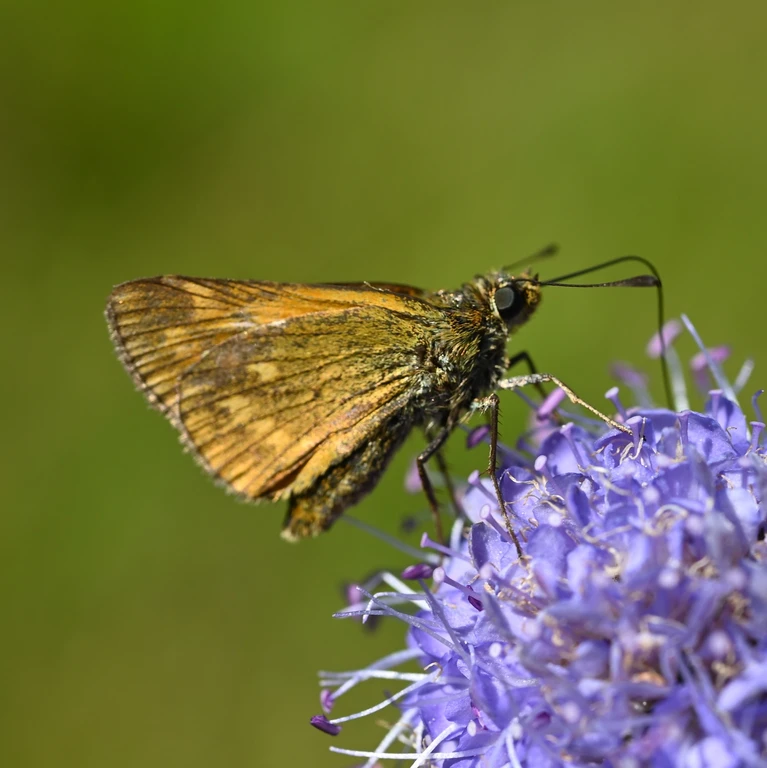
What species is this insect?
Ochlodes sylvanus (also Ochlodes venata)
